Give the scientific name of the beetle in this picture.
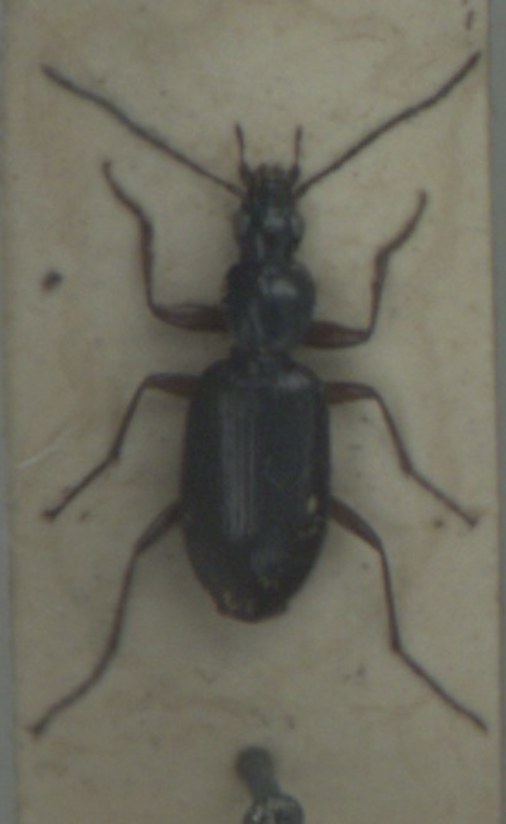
Agonum thoreyi
